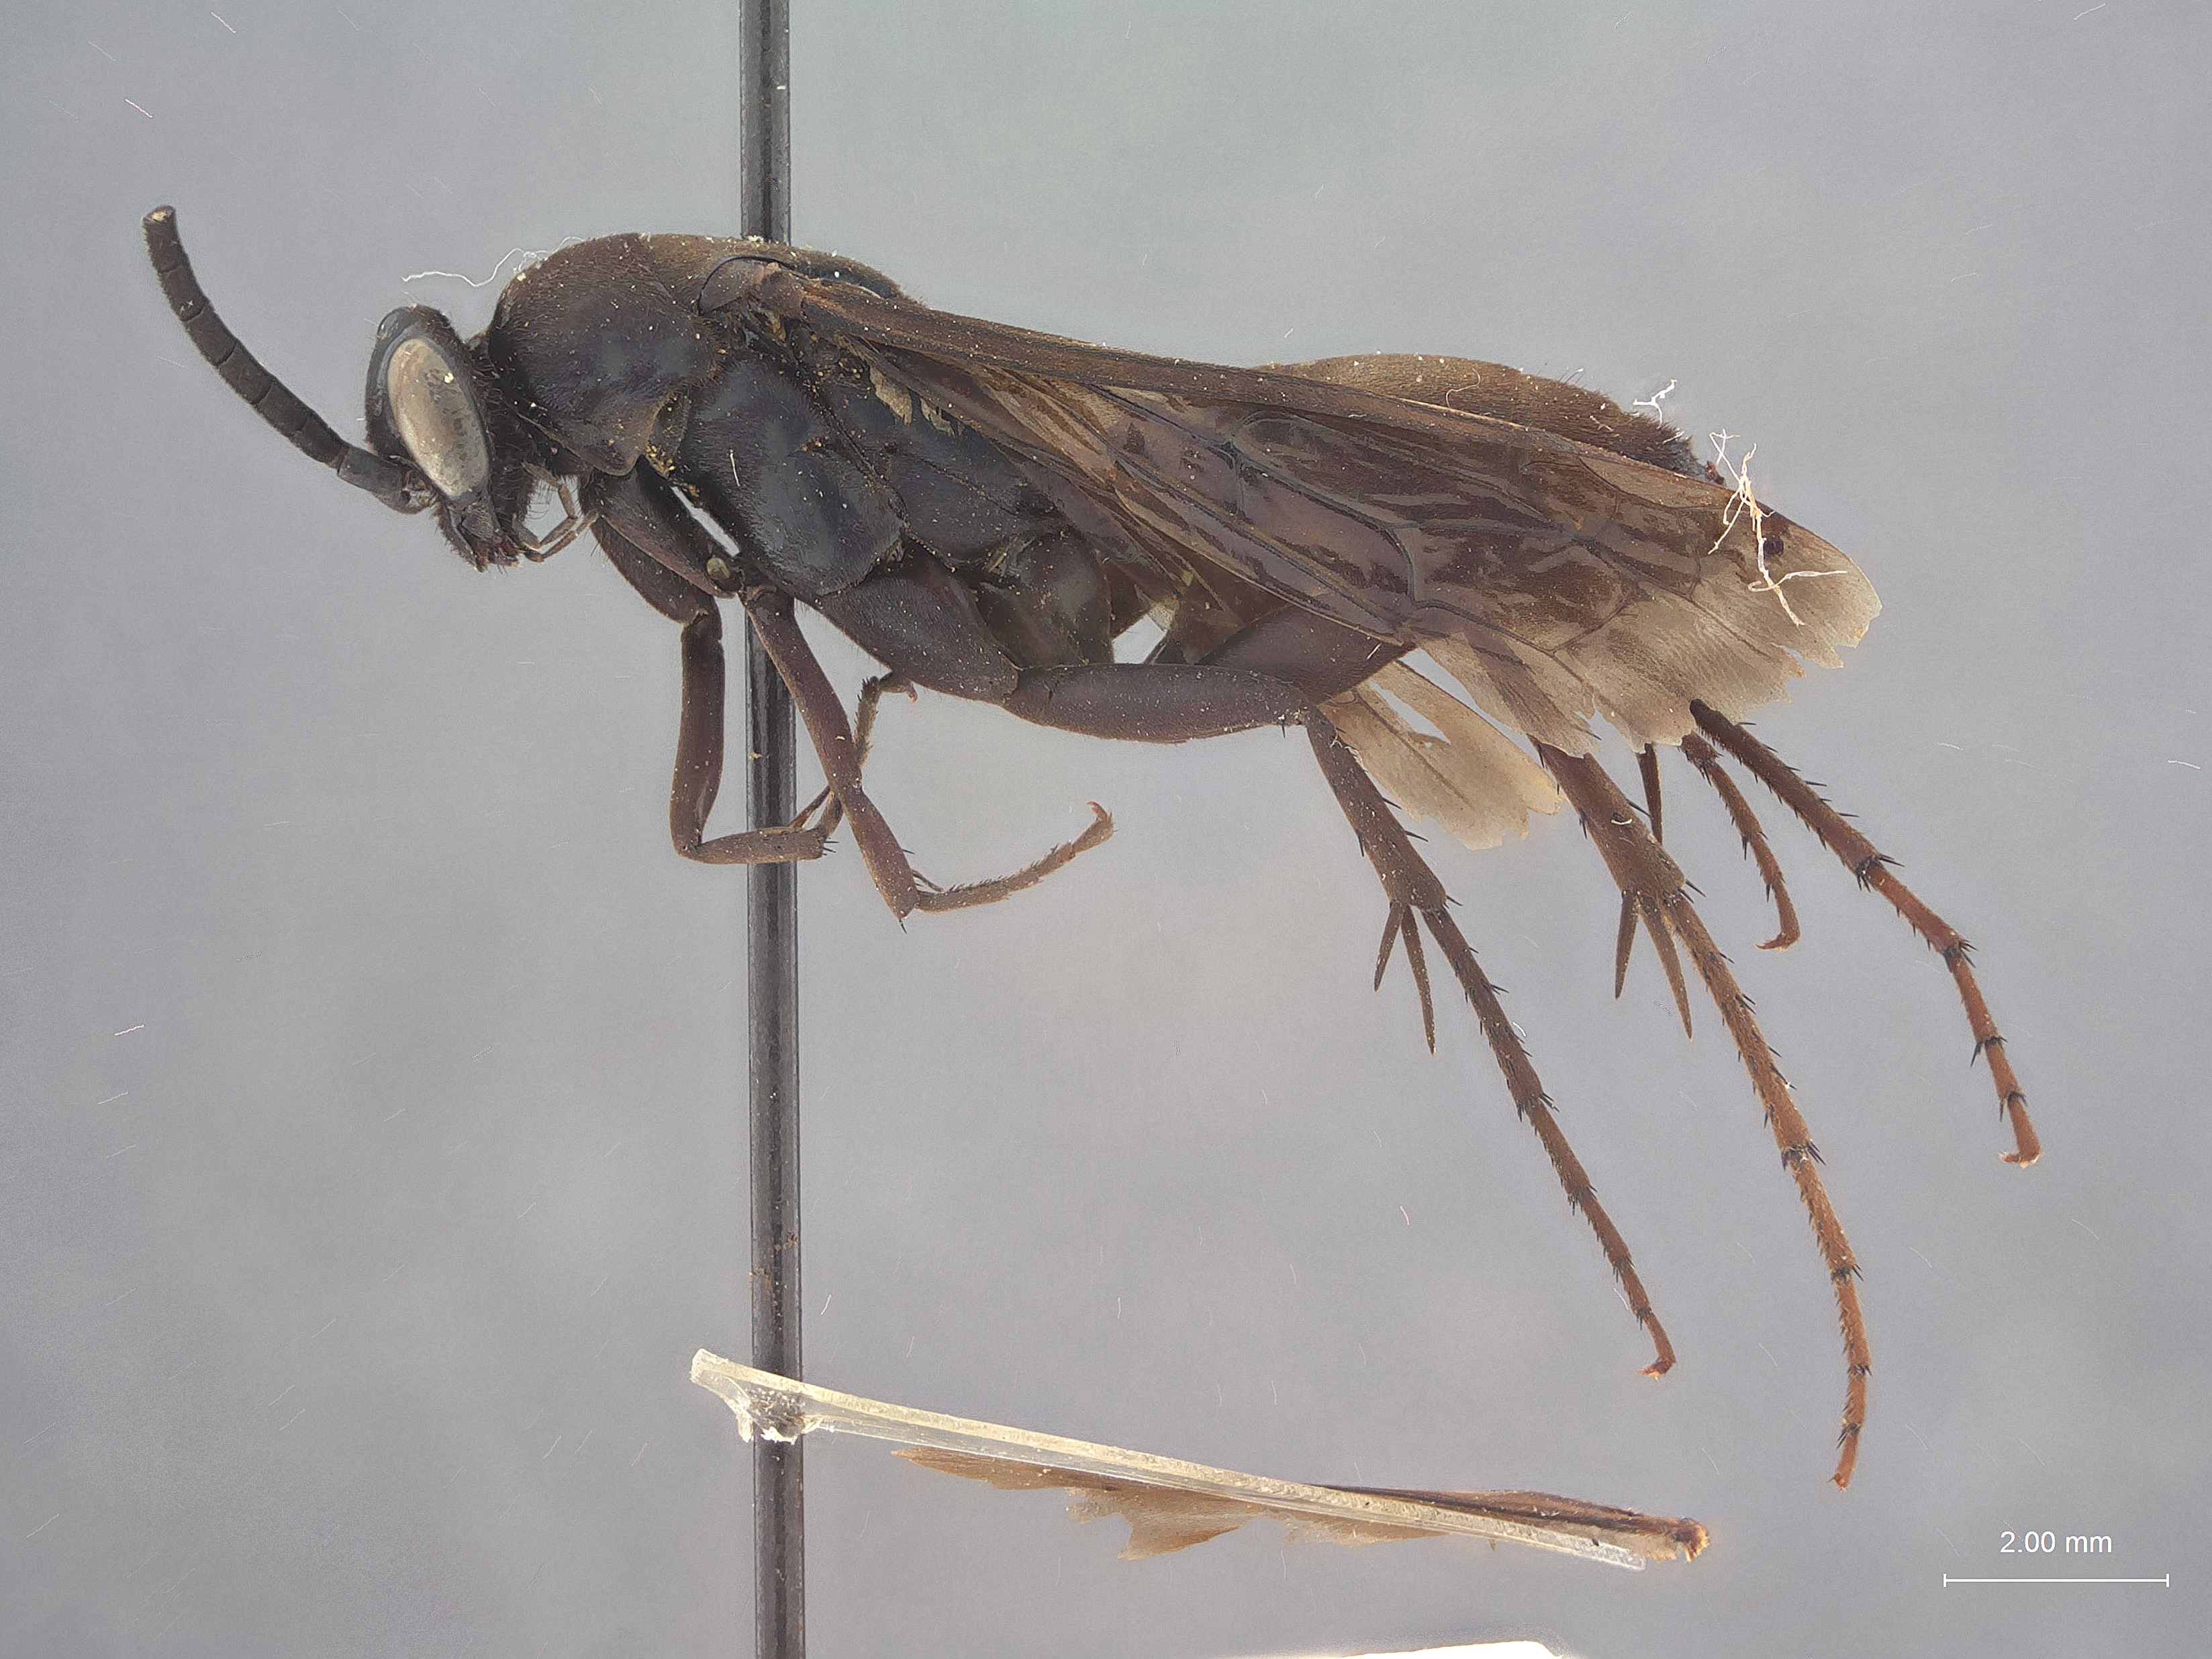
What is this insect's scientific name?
Pedinaspis bucephalus
